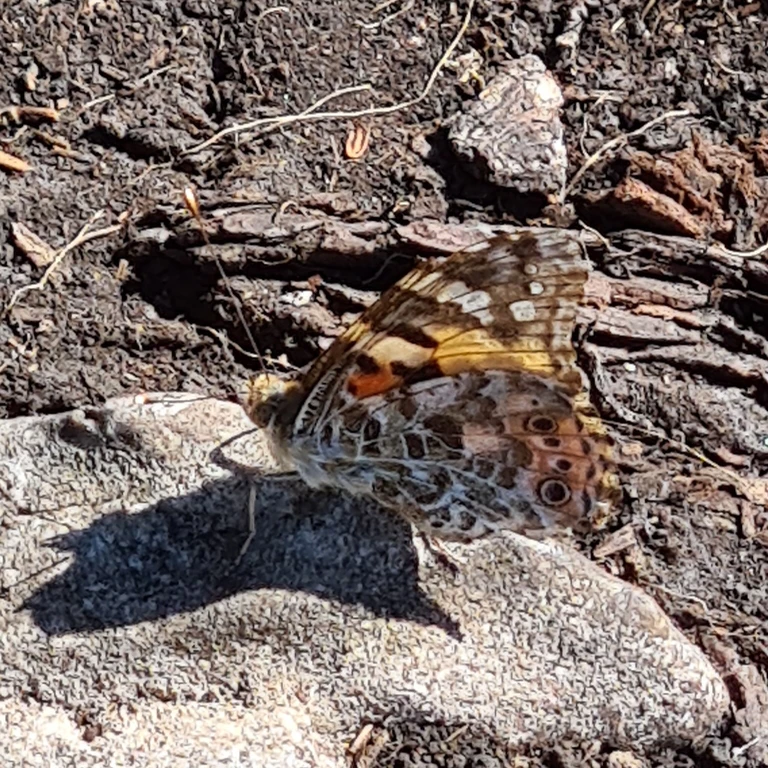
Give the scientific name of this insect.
Vanessa cardui
